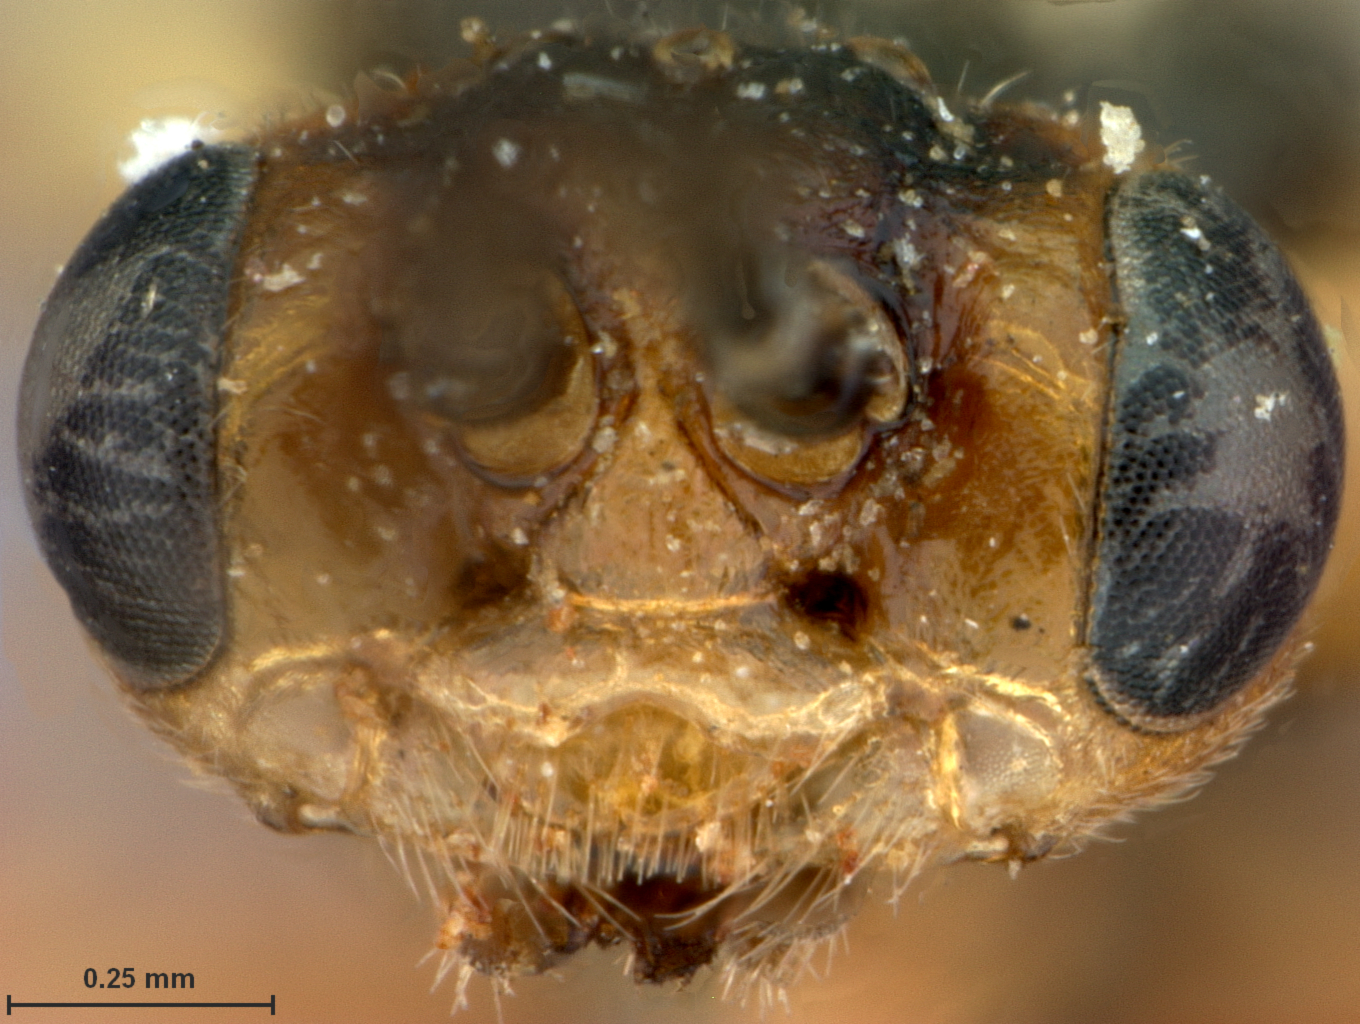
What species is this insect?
Pontania gracilis
